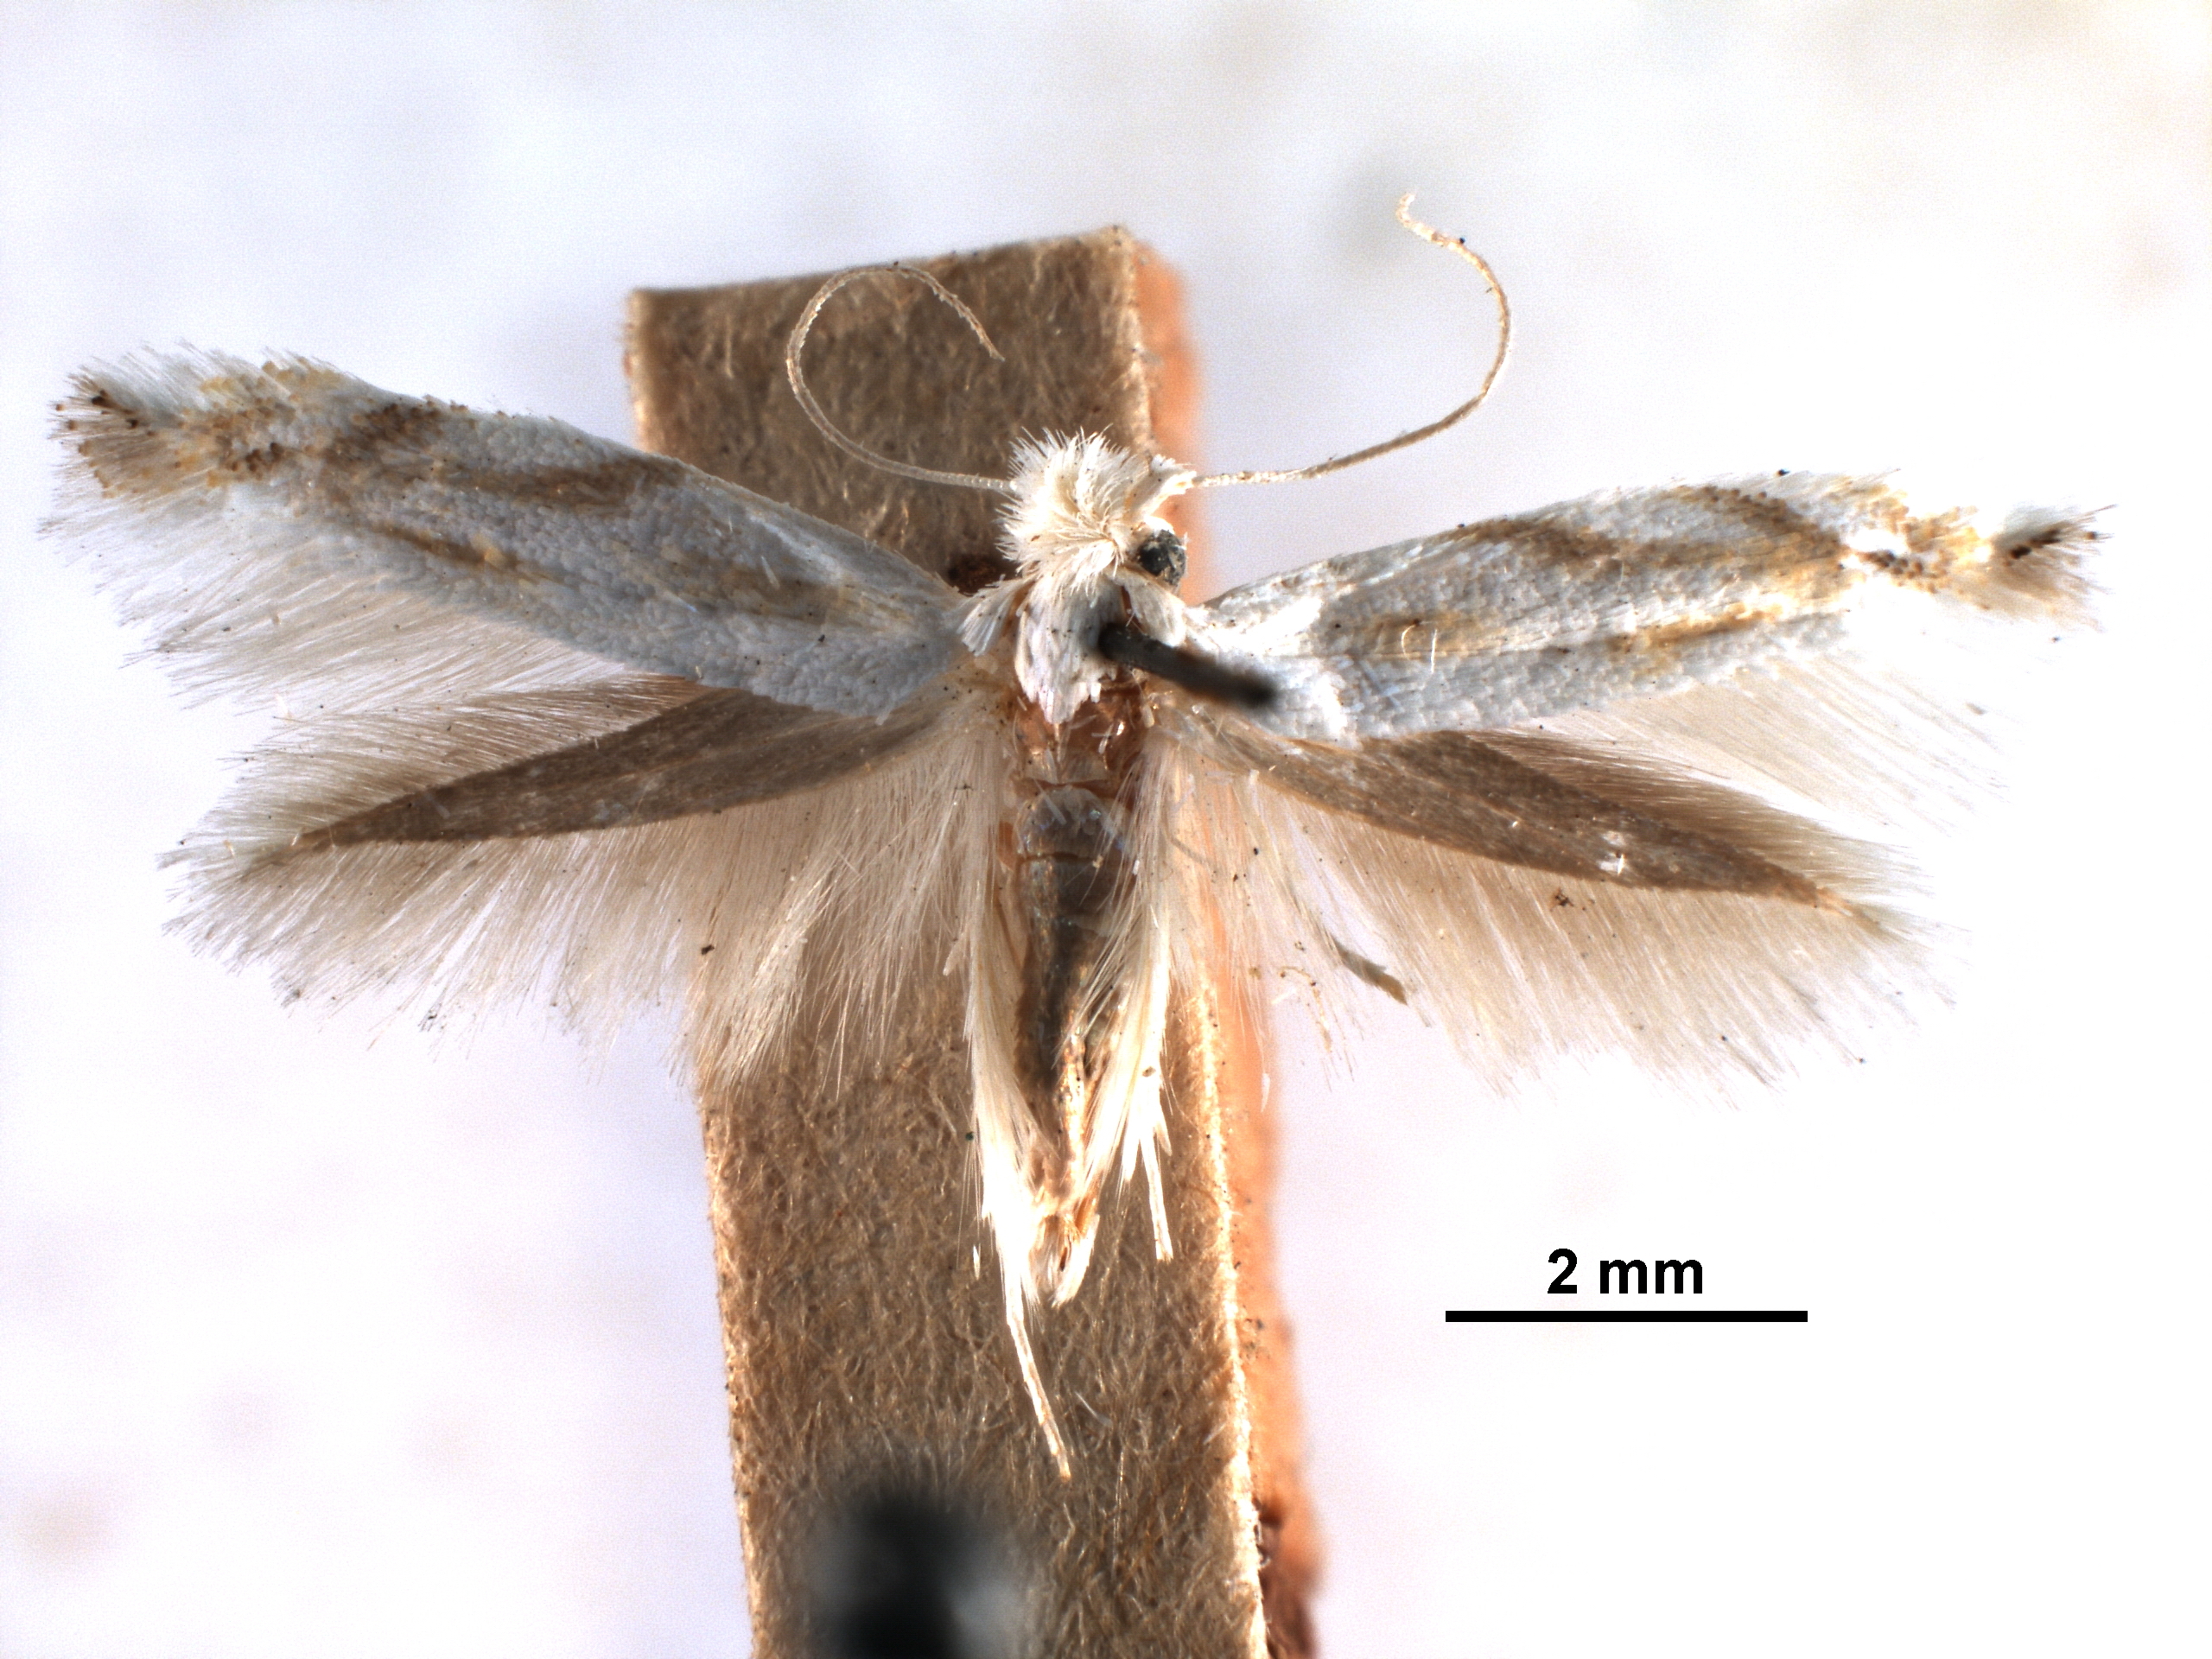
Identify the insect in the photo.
Bucculatrix solidaginiella
